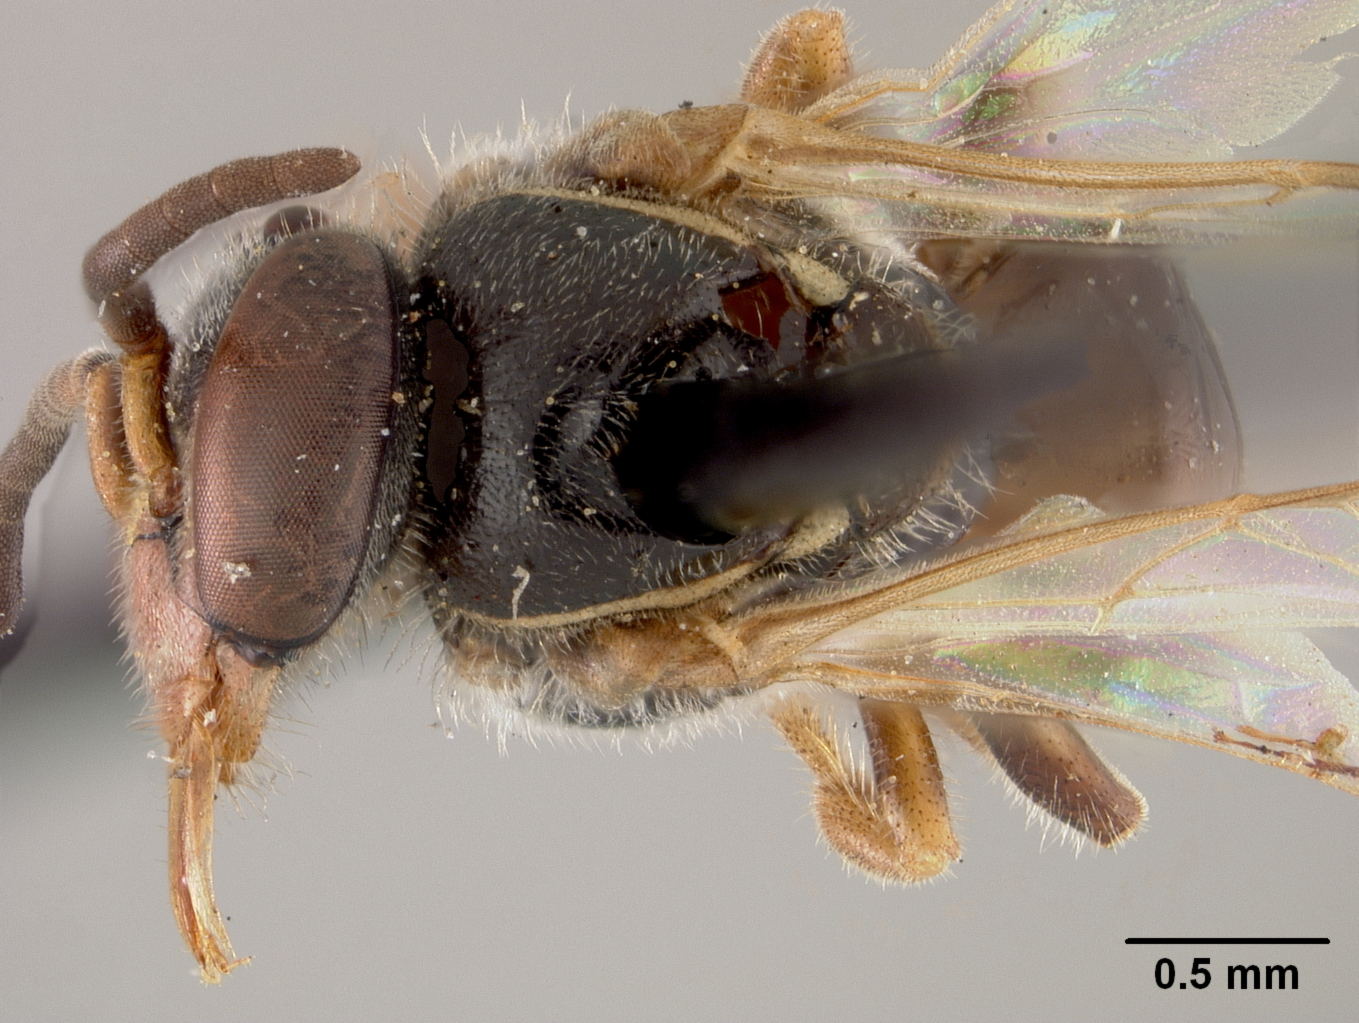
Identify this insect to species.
Trigona nitidula
